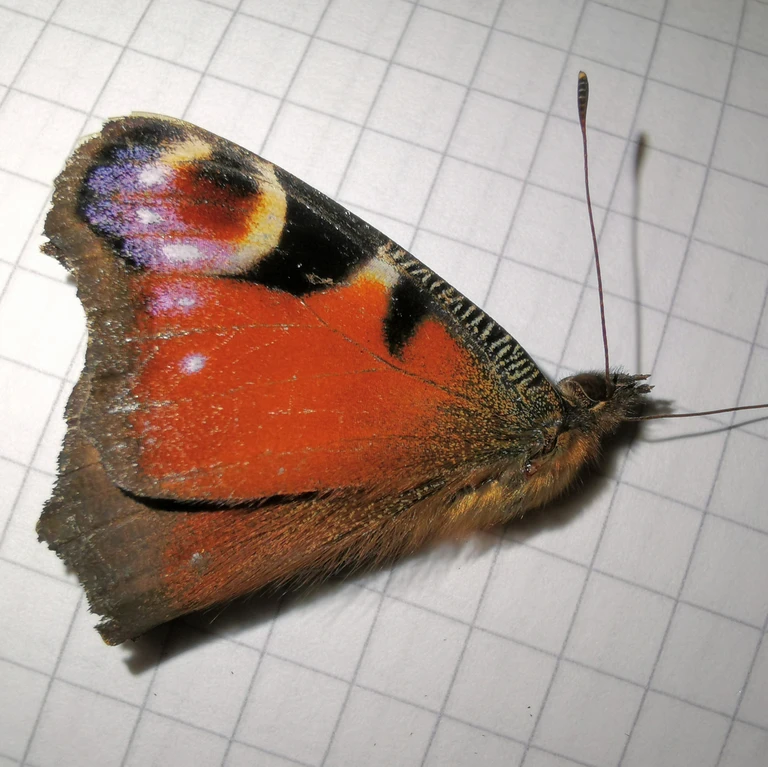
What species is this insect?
Aglais io
